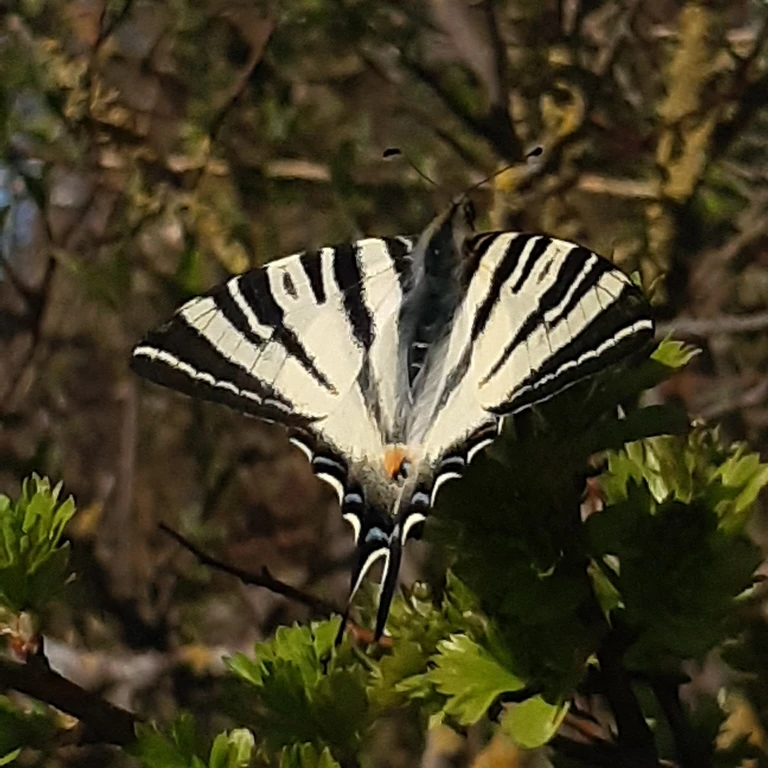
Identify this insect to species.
Iphiclides podalirius
